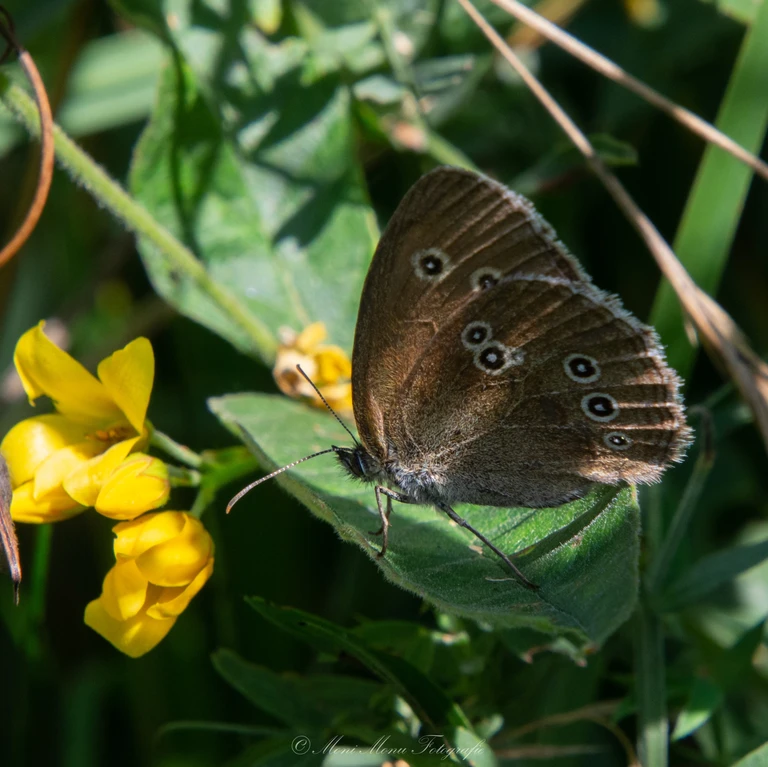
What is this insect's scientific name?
Aphantopus hyperantus
